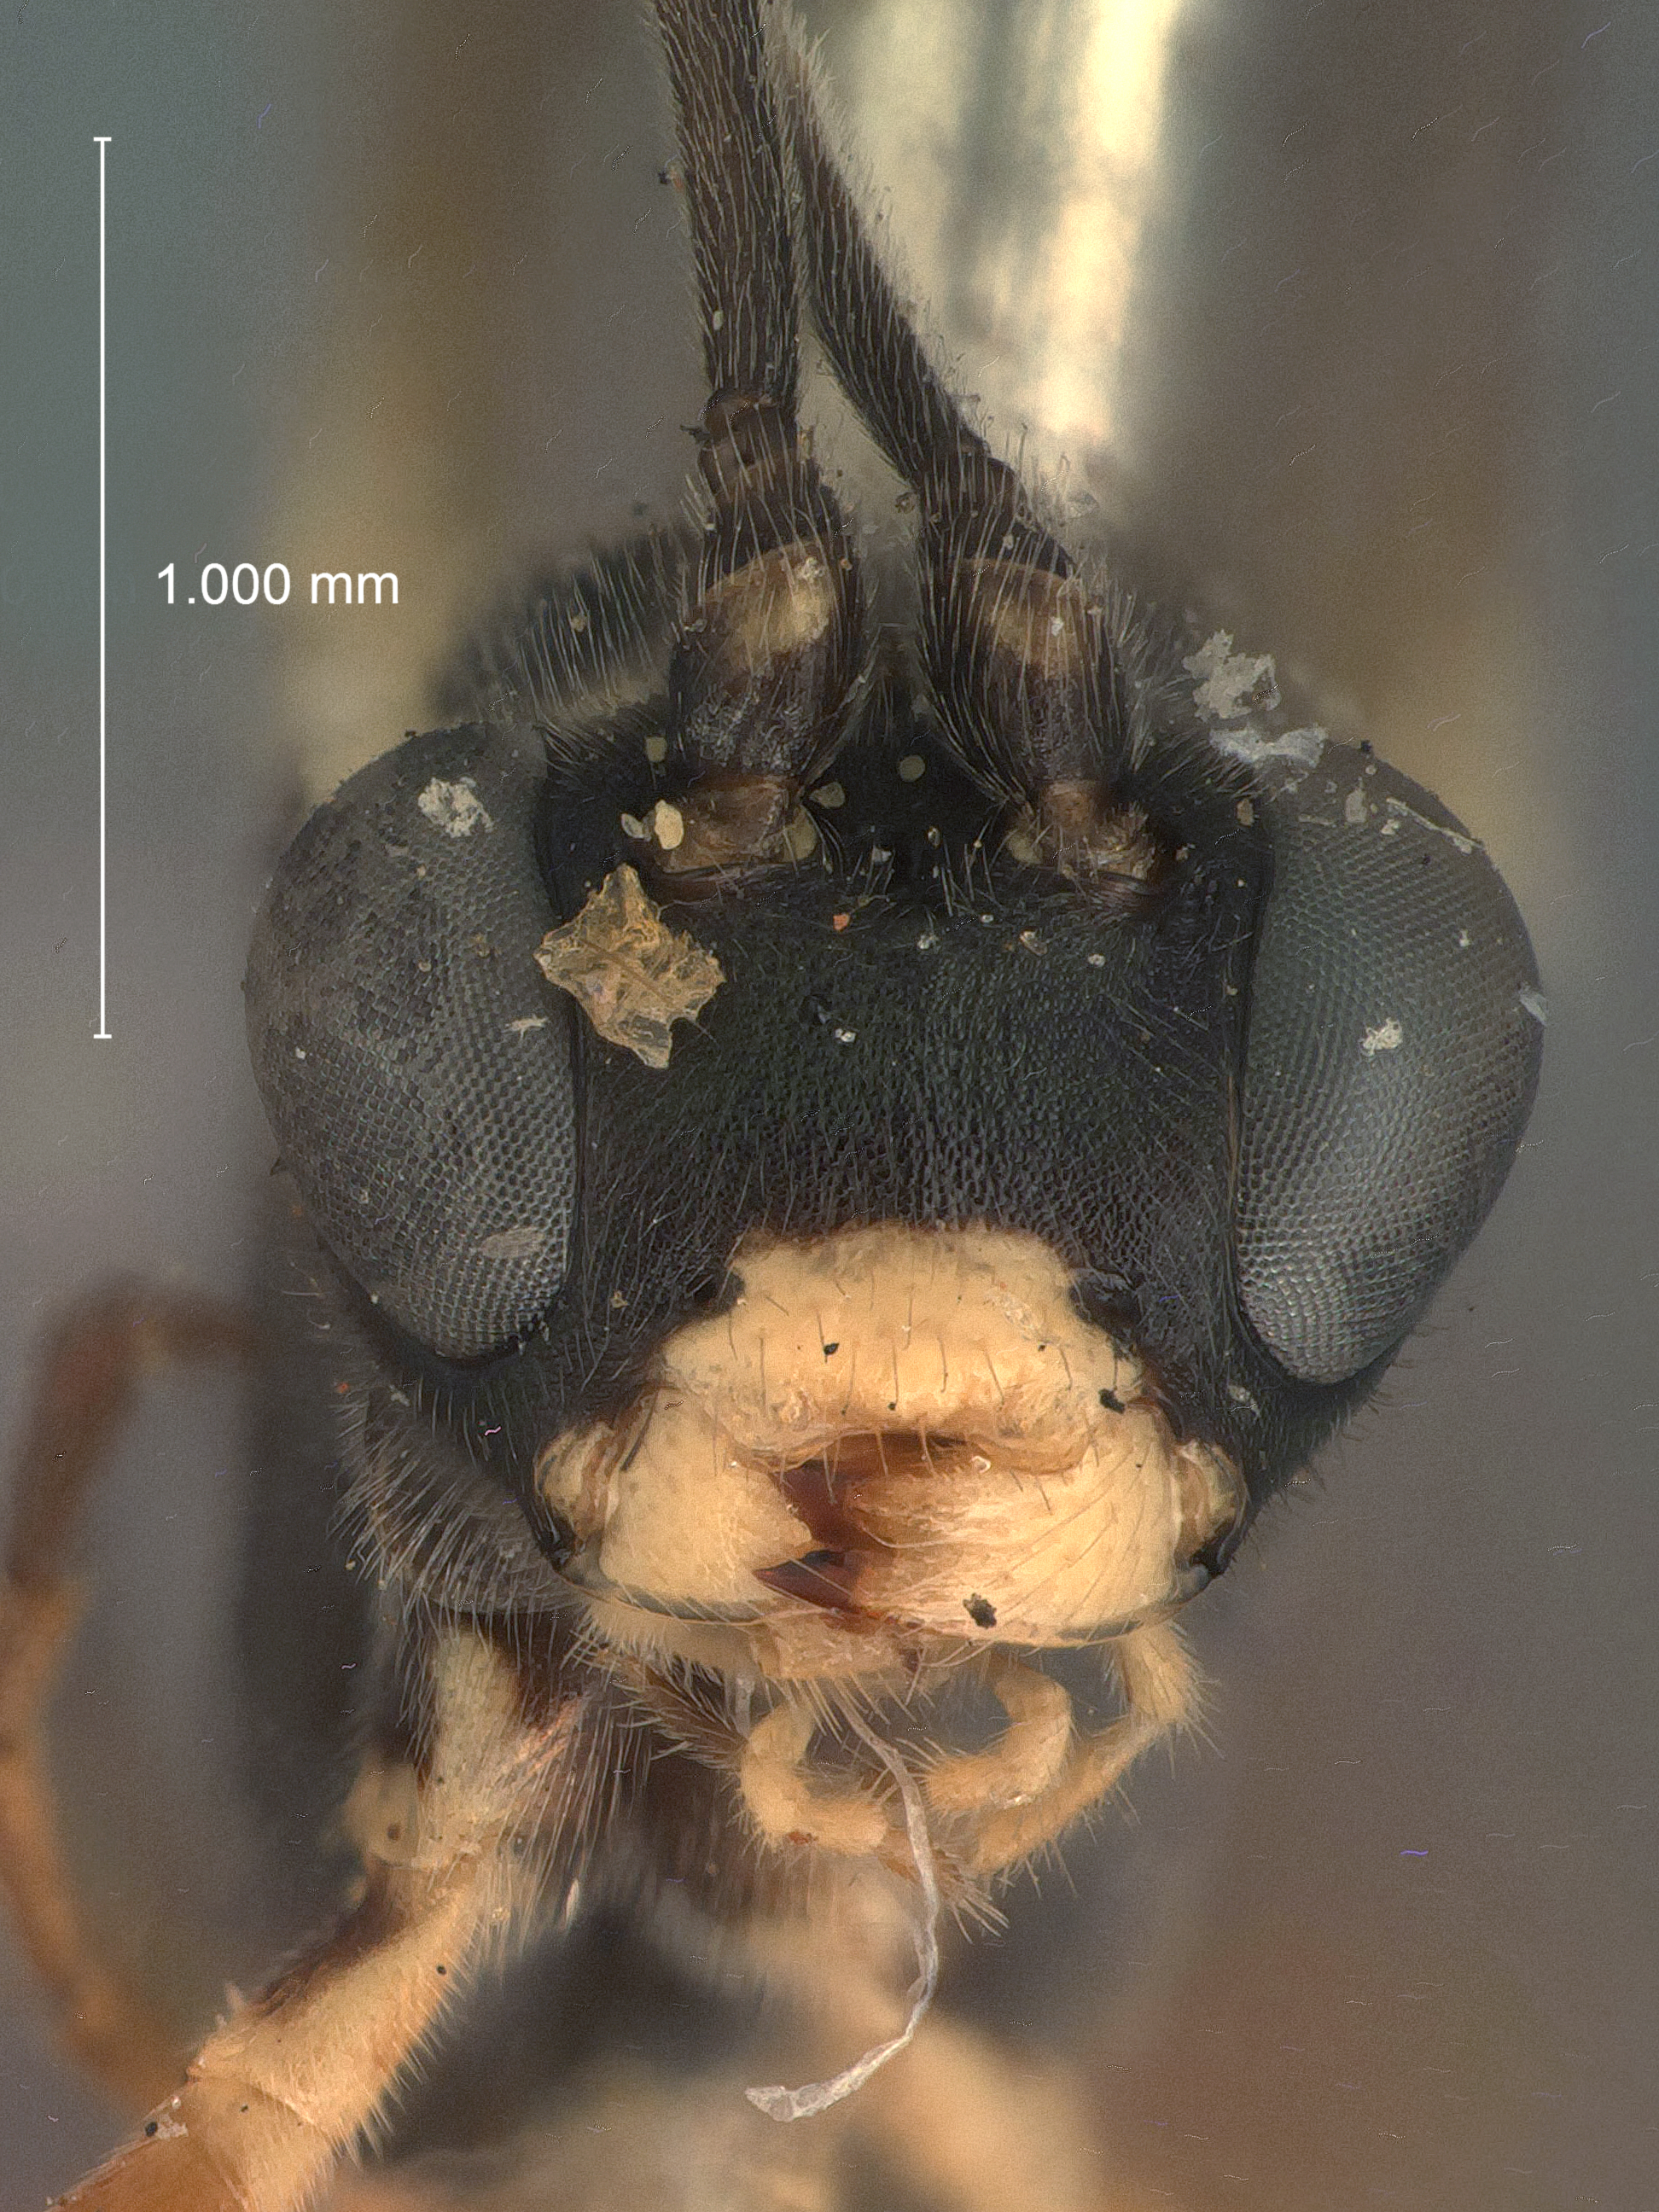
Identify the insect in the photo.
Calliphrurus alaskensis
